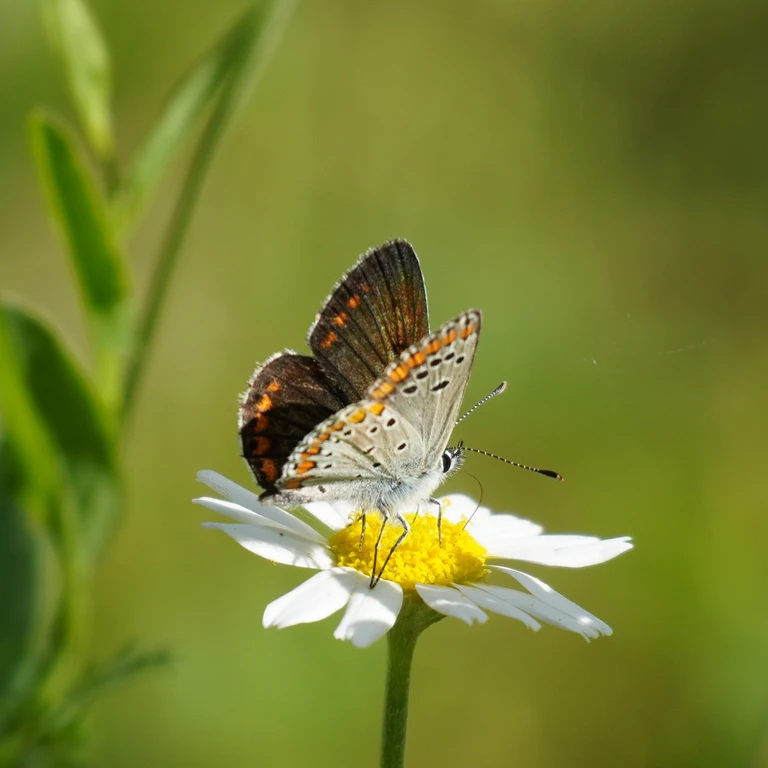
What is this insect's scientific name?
Aricia agestis/artaxerxes
